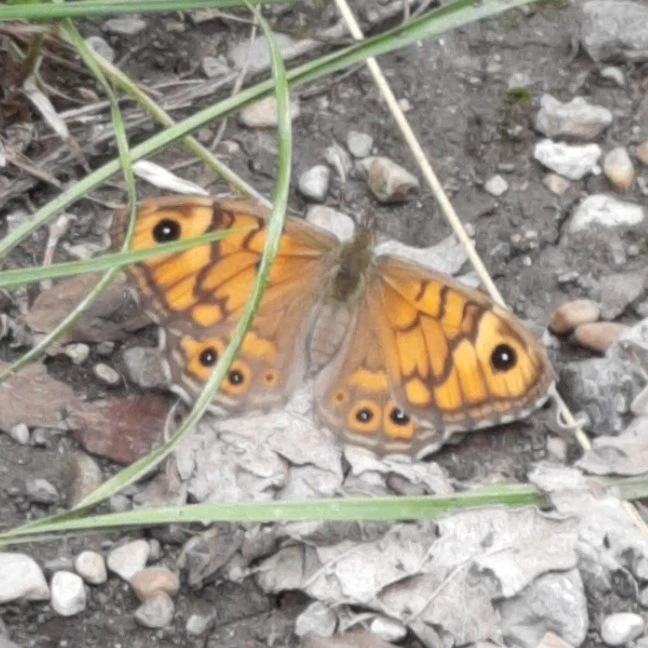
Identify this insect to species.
Lasiommata megera (also Pararge megera)
